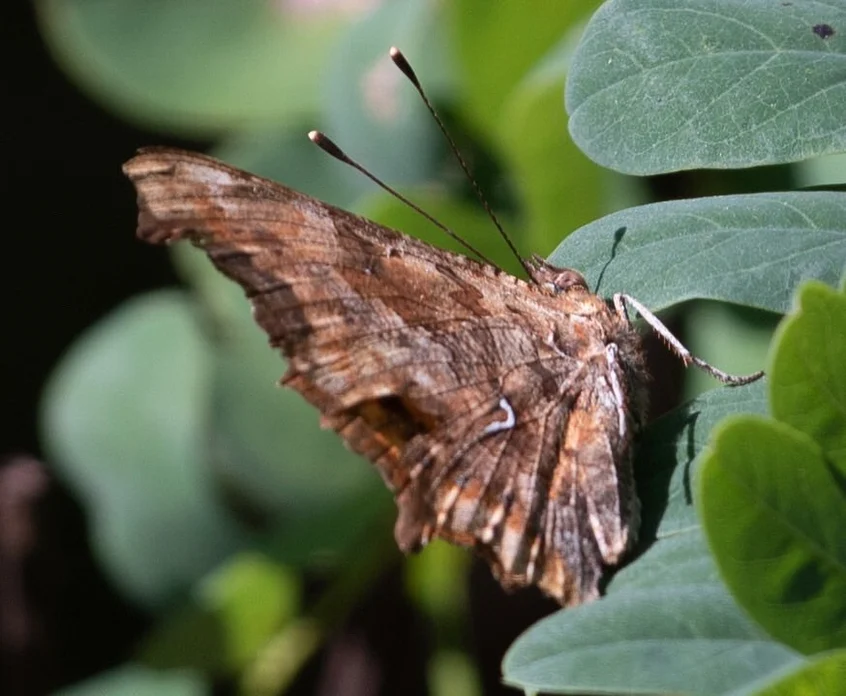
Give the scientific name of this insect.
Polygonia c-album
